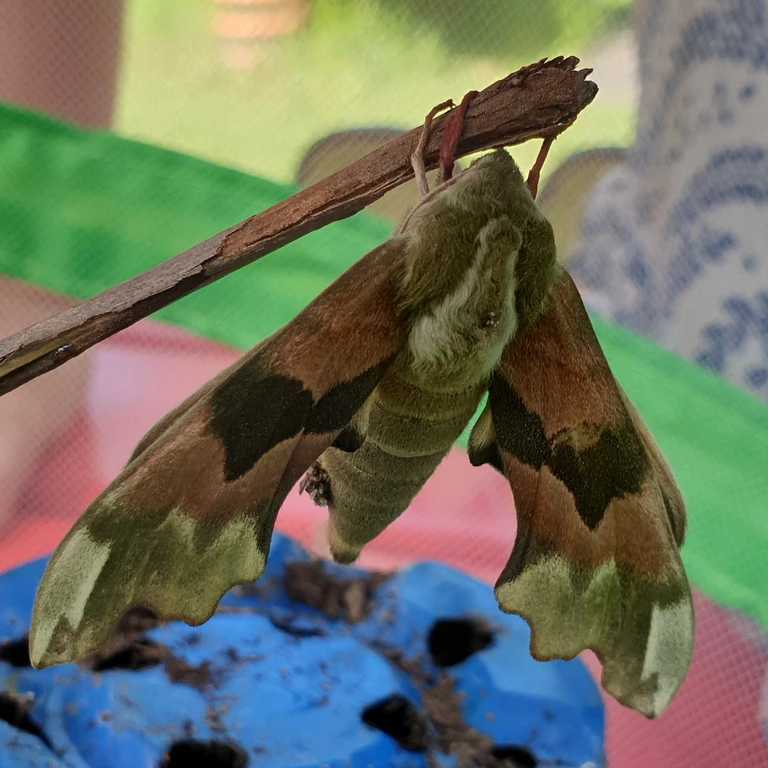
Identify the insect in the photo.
Mimas tiliae
